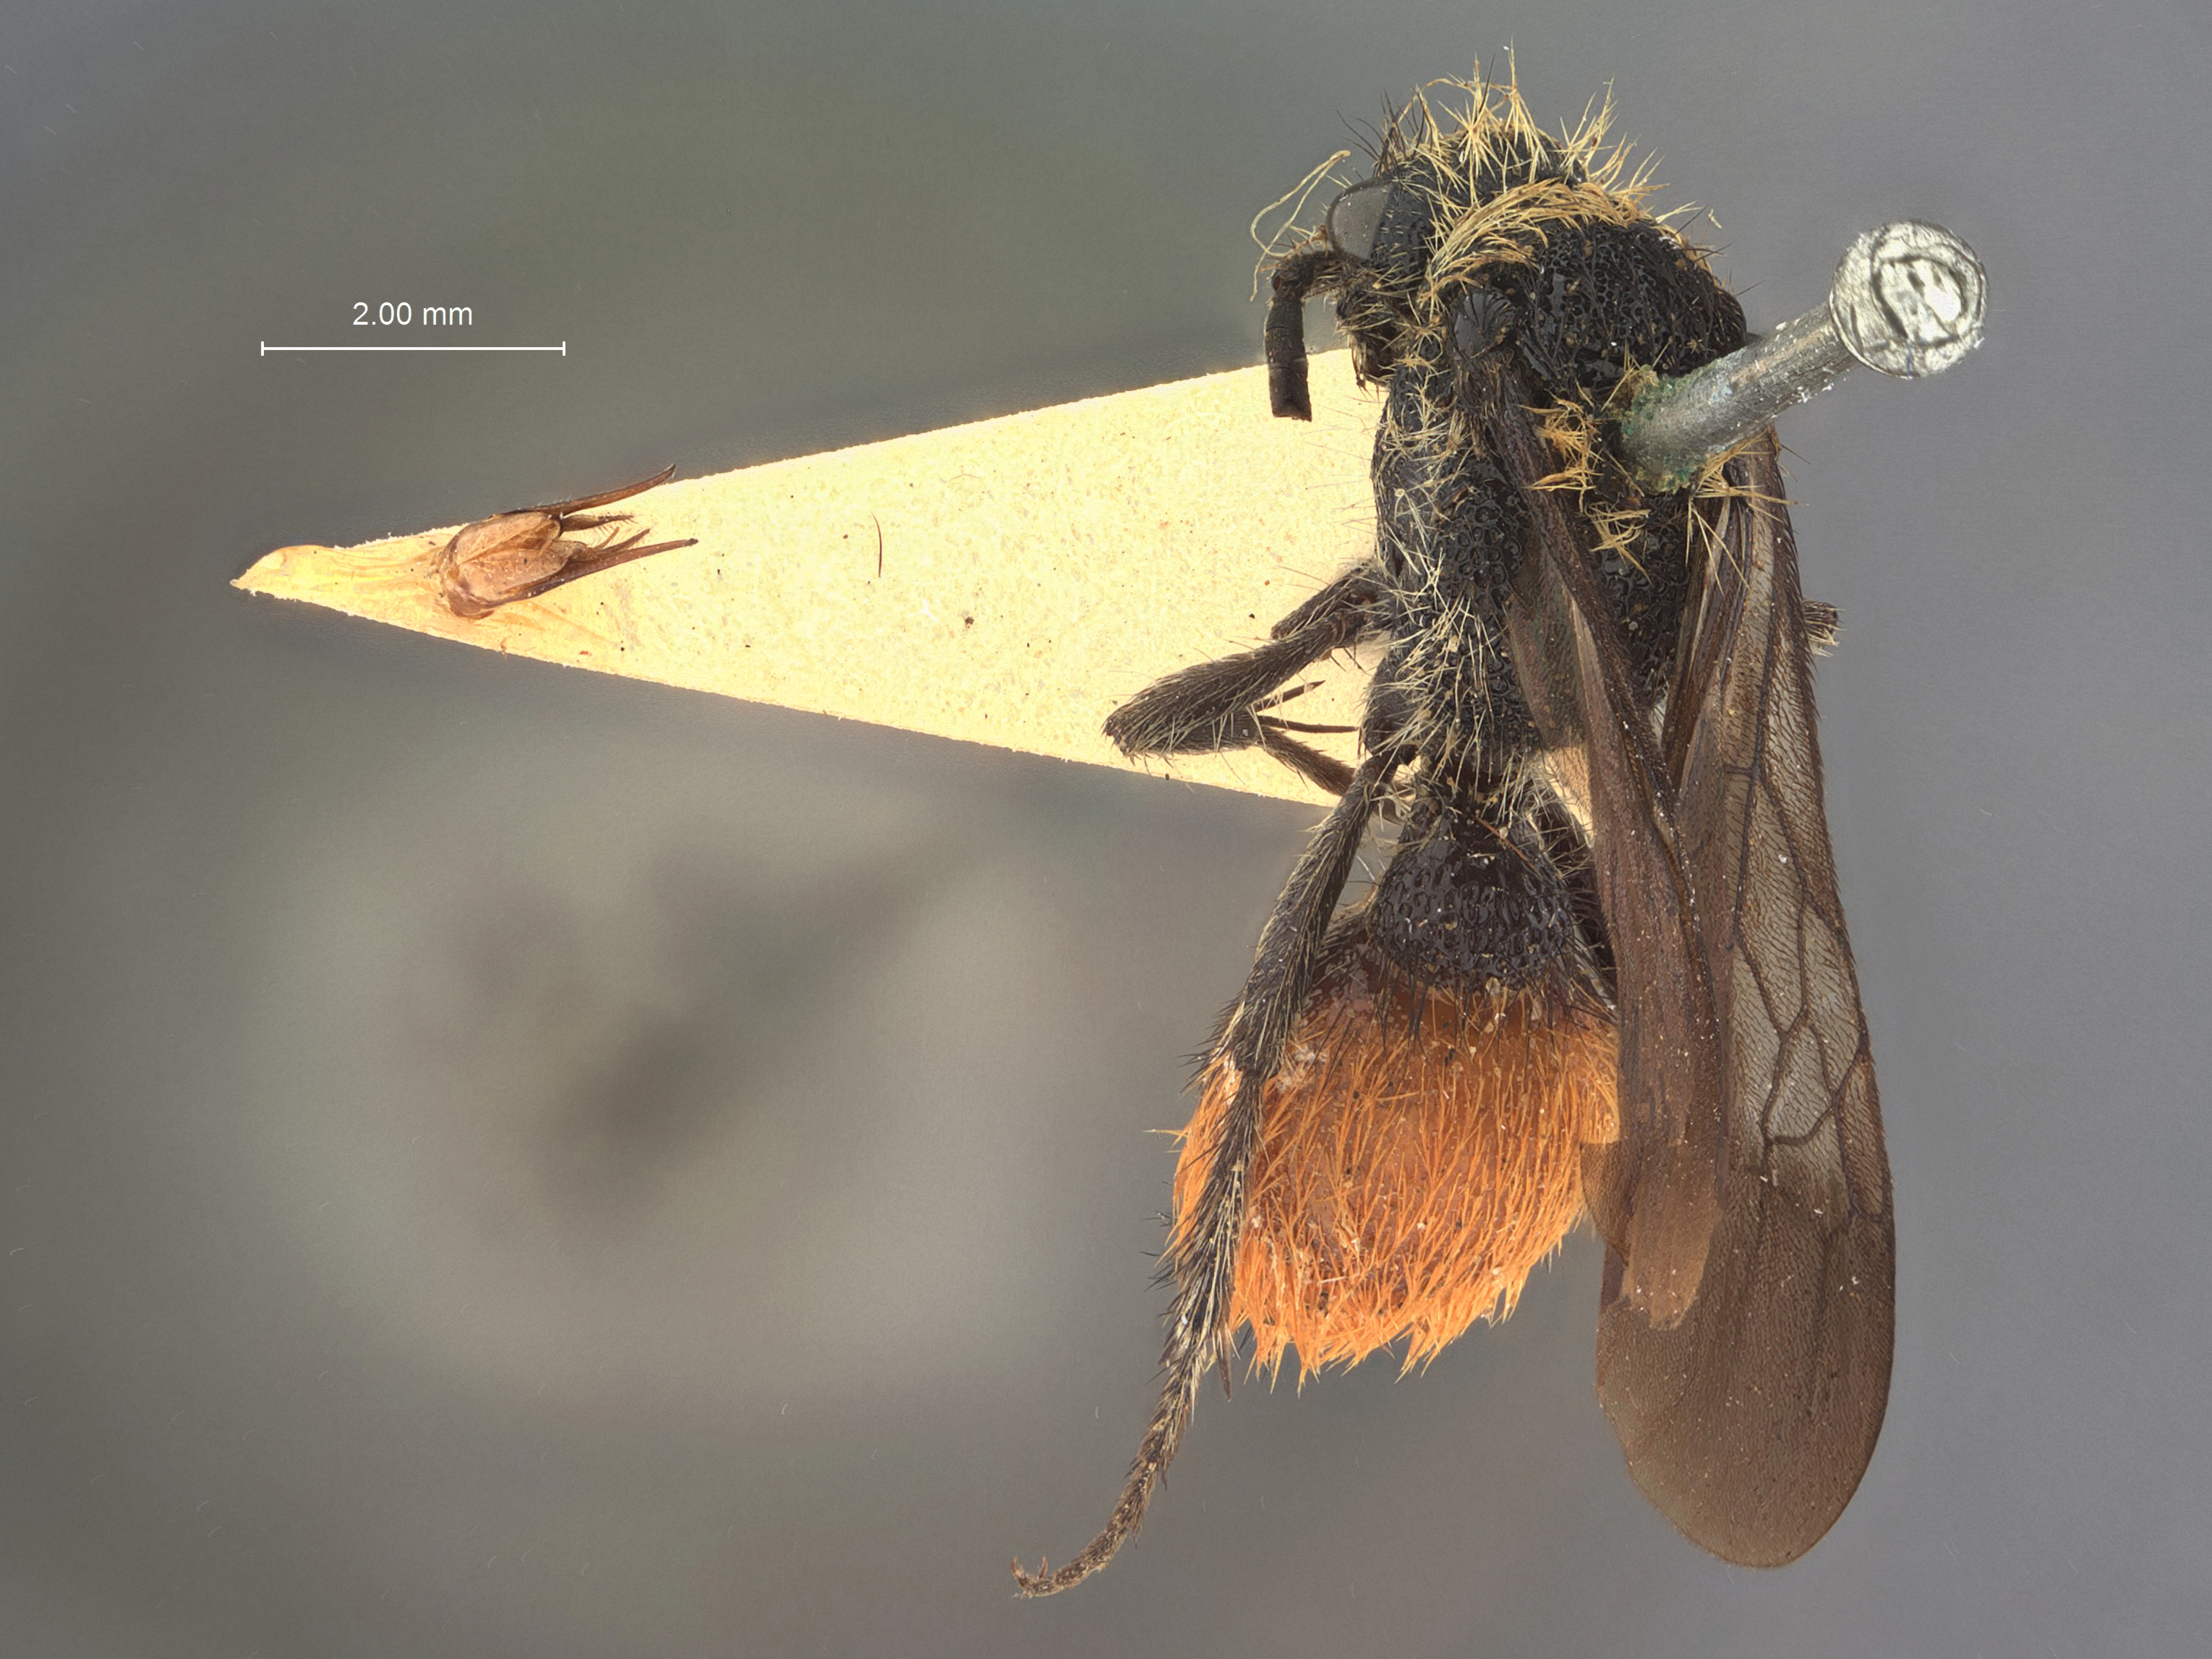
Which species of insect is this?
Dasymutilla deyrollesi
